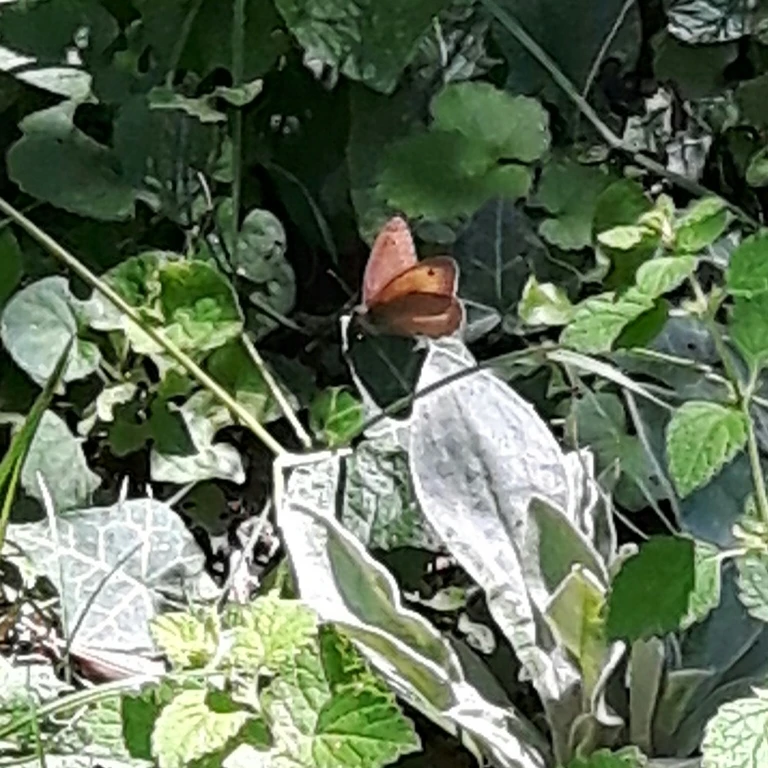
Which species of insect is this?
Maniola jurtina
